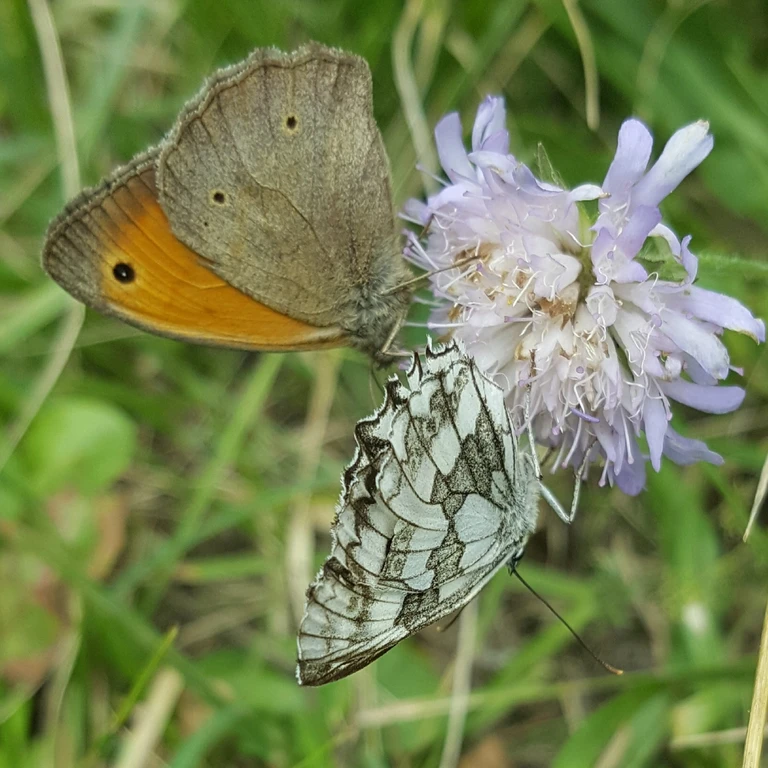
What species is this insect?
Maniola jurtina
